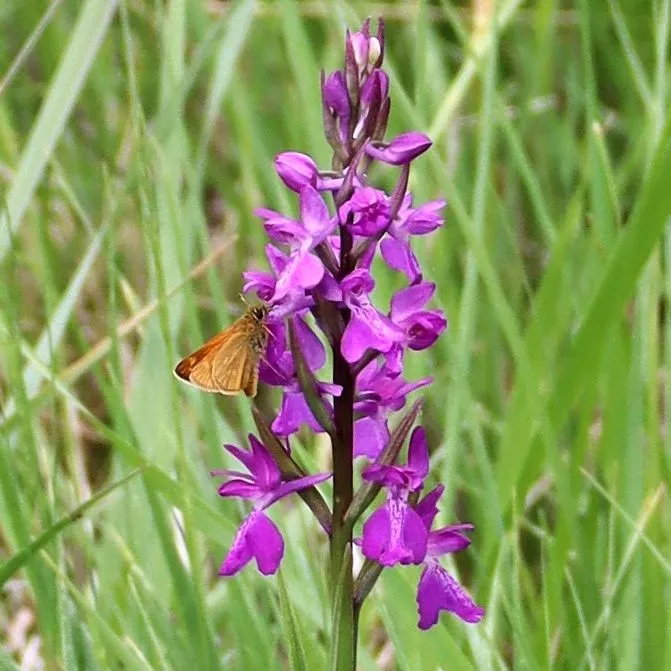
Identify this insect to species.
Ochlodes sylvanus (also Ochlodes venata)
